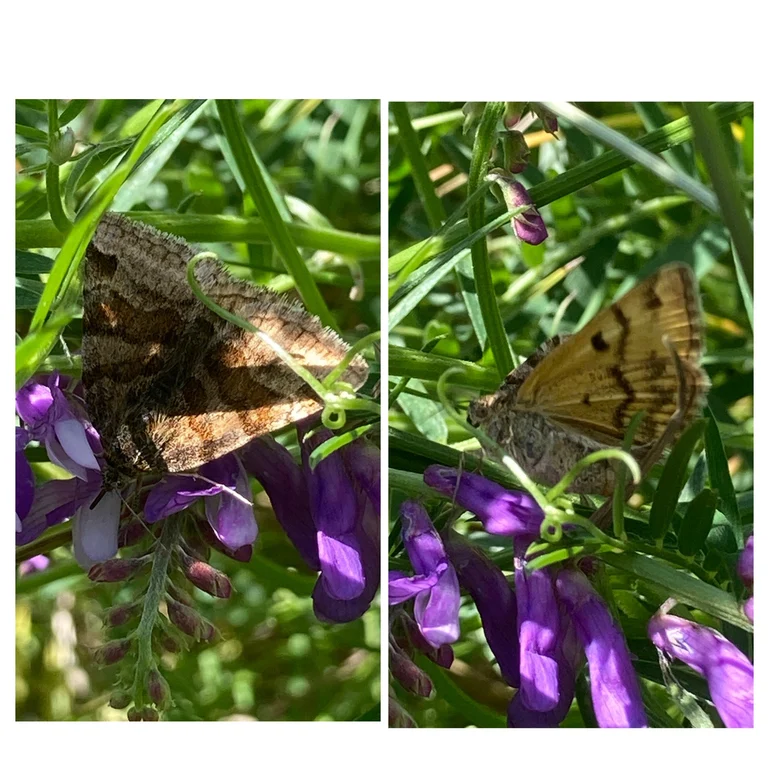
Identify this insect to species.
Euclidia glyphica
